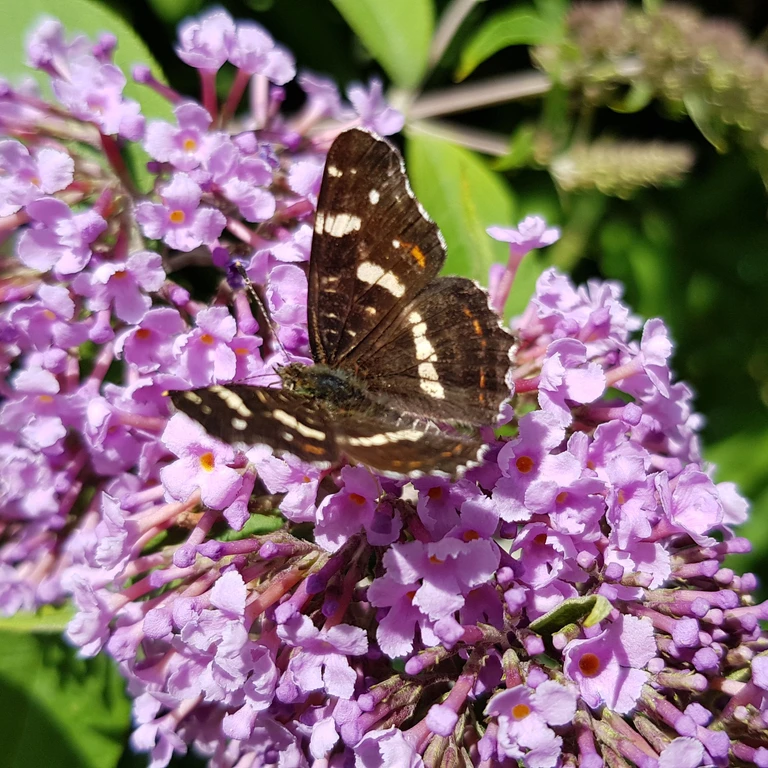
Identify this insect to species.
Araschnia levana
